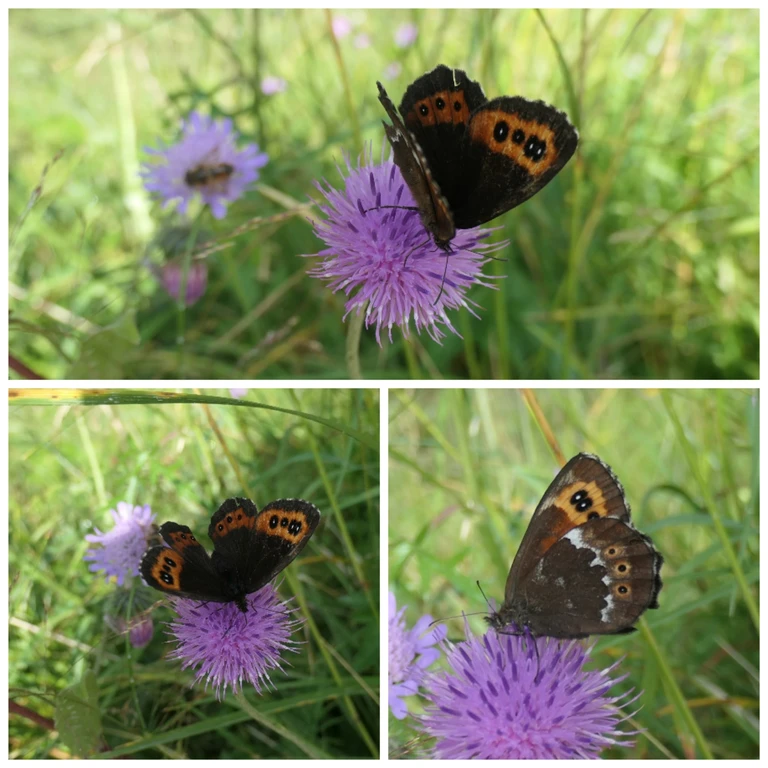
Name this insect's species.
Erebia ligea
